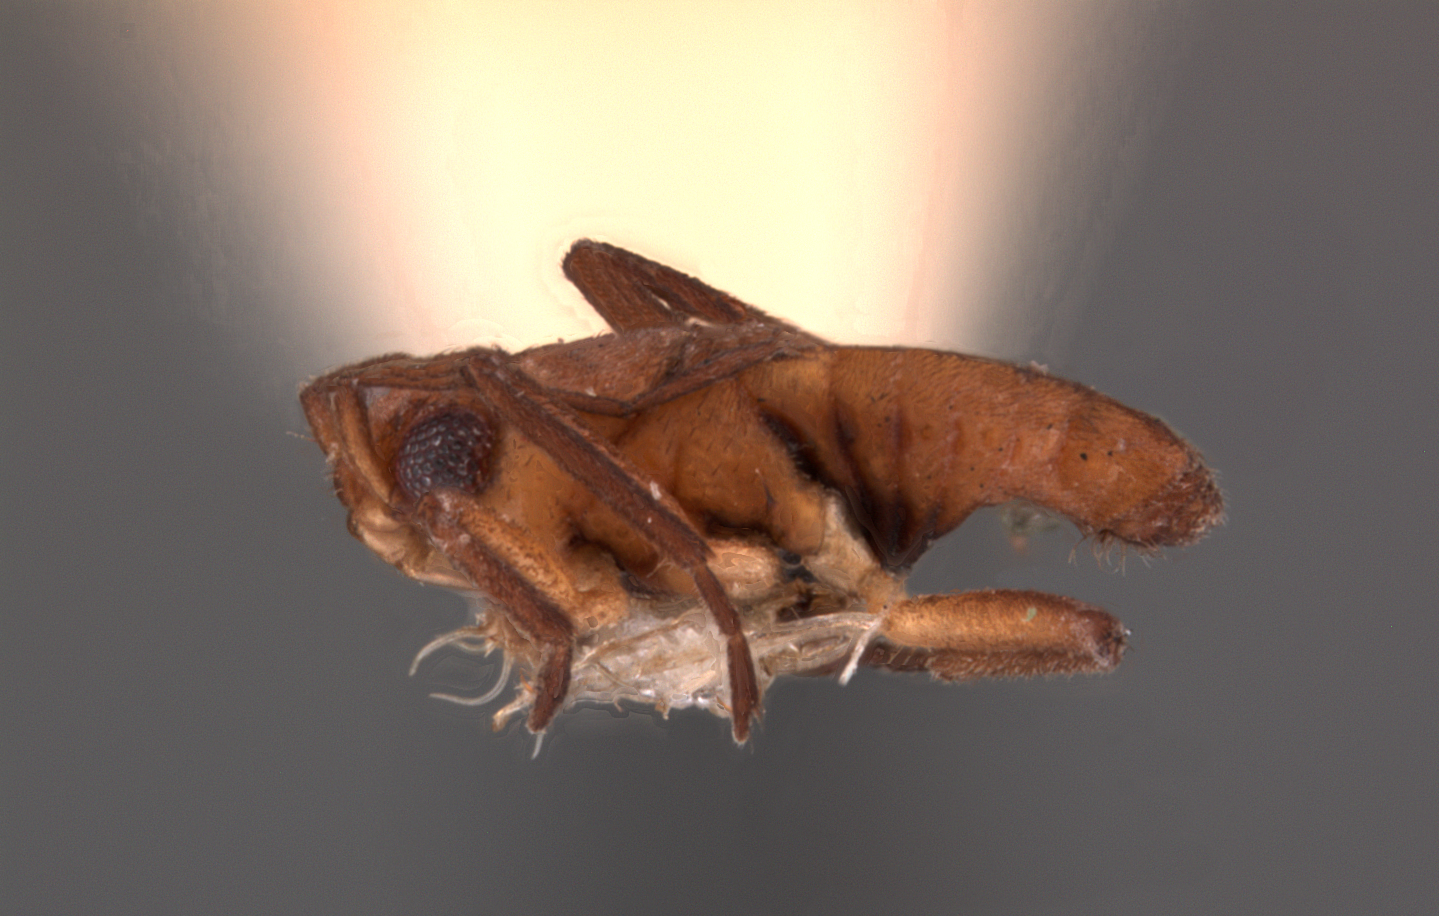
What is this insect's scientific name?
Microvelia zillana
